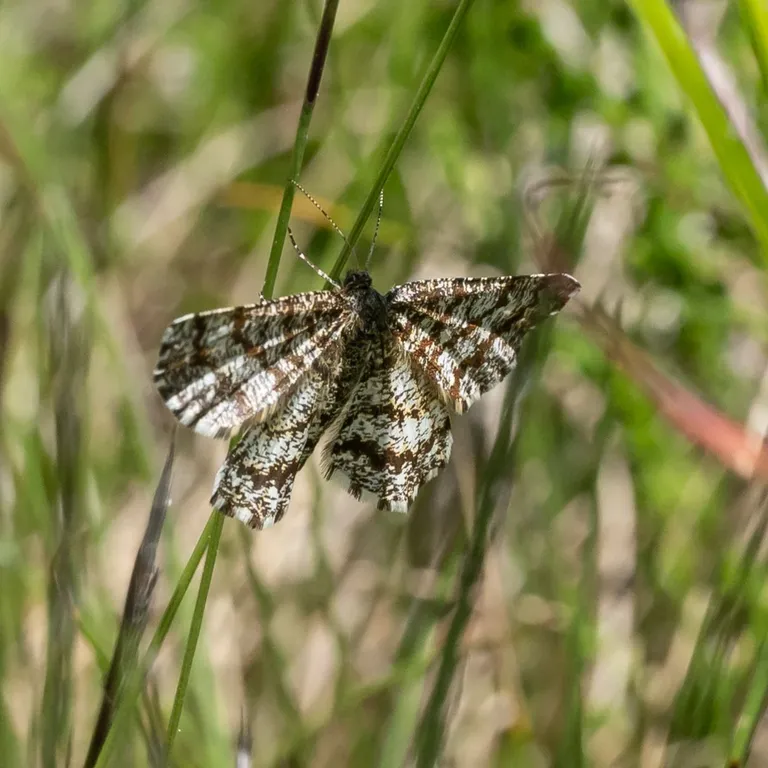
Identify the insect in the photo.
Ematurga atomaria
